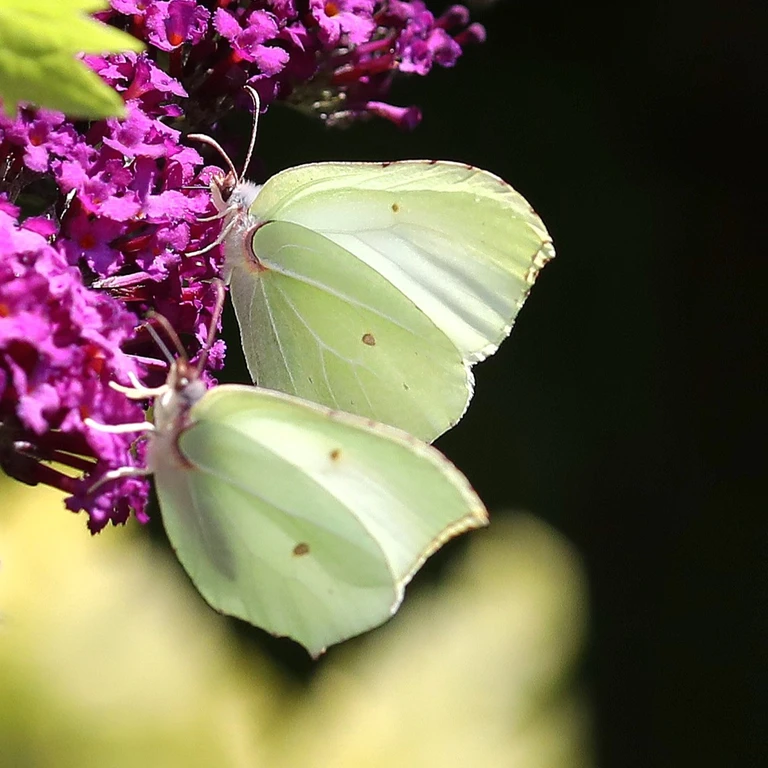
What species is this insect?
Gonepteryx rhamni
